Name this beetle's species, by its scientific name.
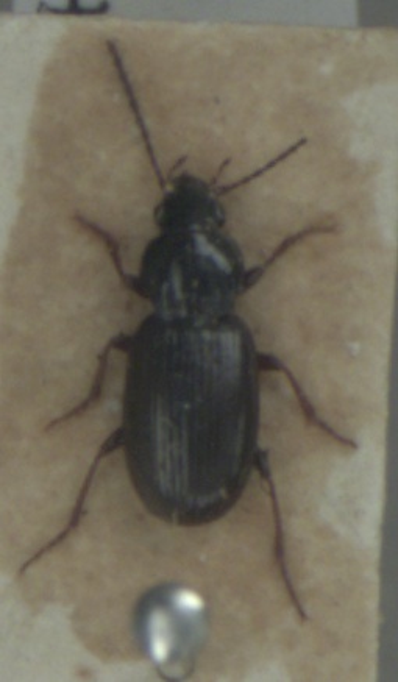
Pterostichus strenuus
